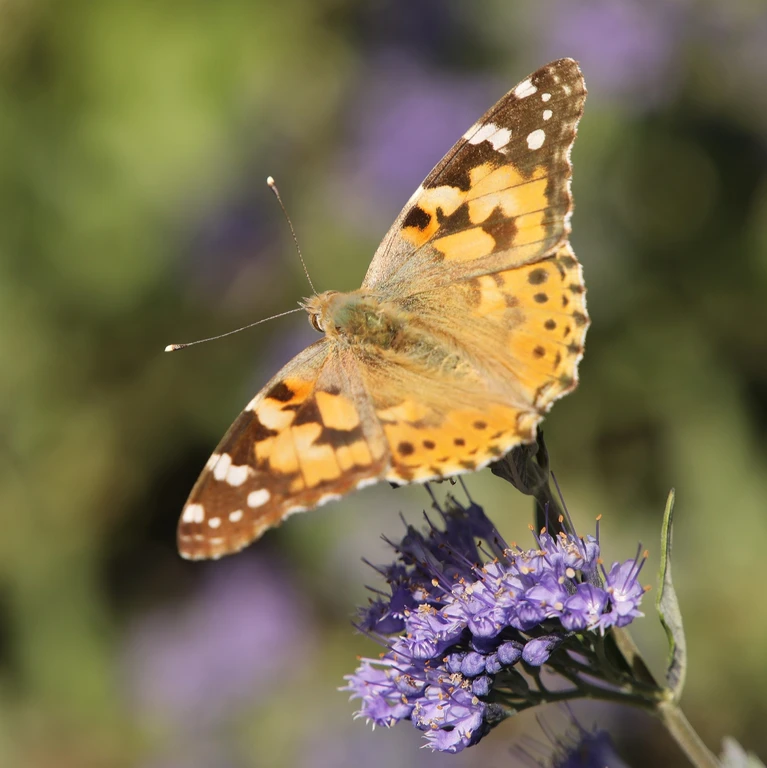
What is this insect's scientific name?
Vanessa cardui
